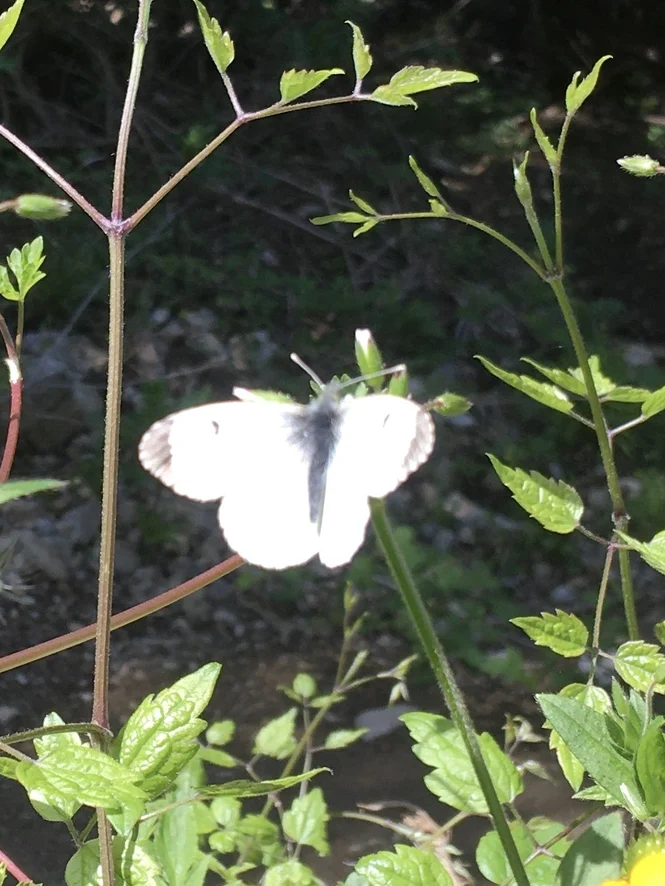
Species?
Anthocharis cardamines
